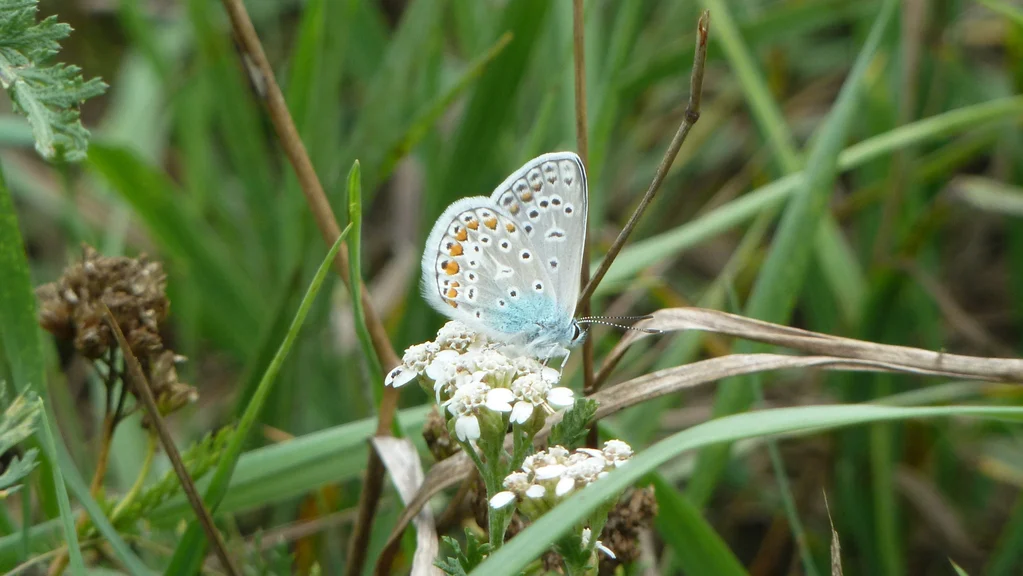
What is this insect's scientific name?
Polyommatus icarus
